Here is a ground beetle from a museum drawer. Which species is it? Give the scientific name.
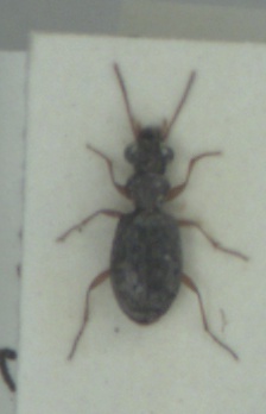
Asaphidion curtum
